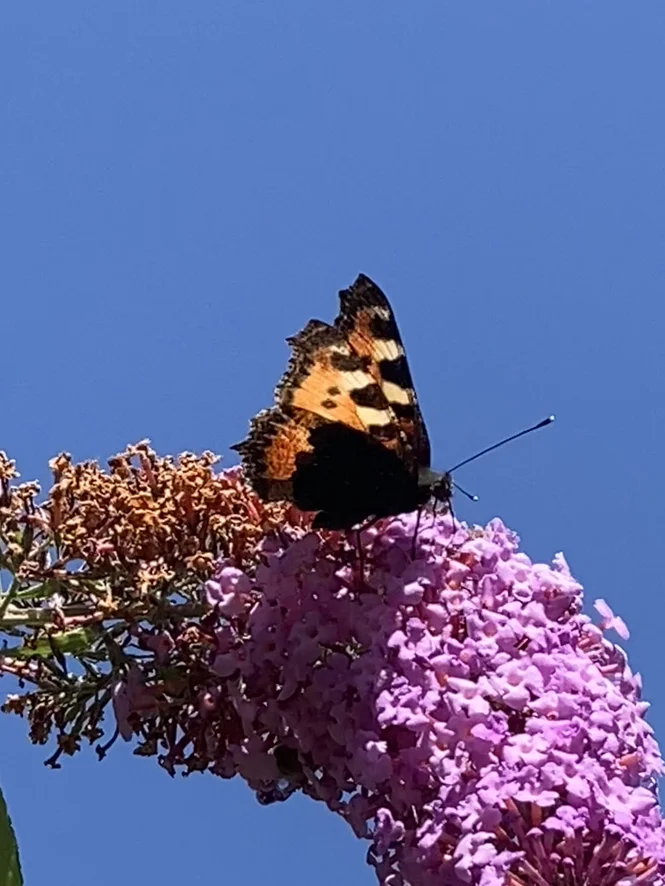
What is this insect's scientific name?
Aglais urticae
